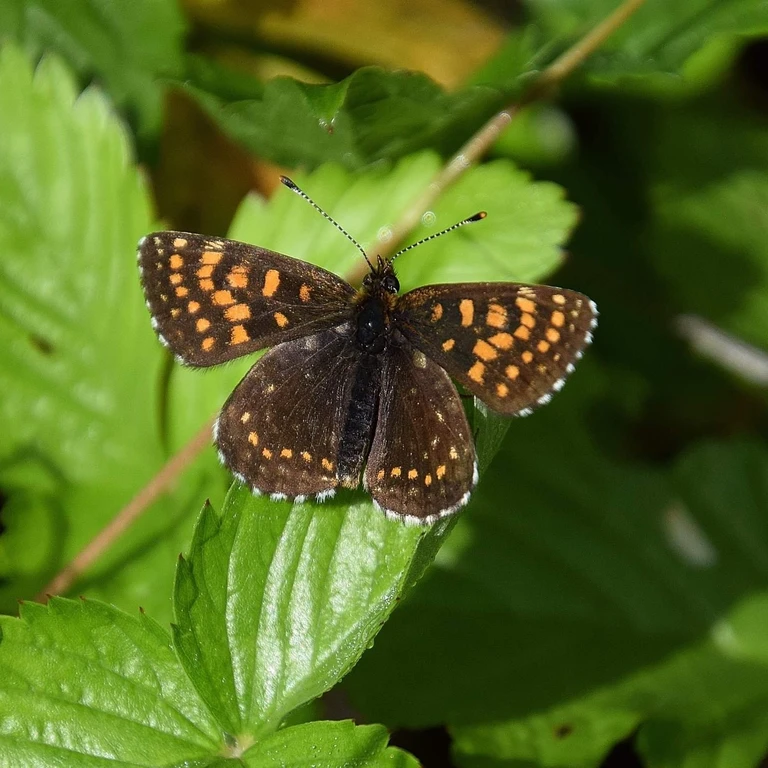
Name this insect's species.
Melitaea diamina
